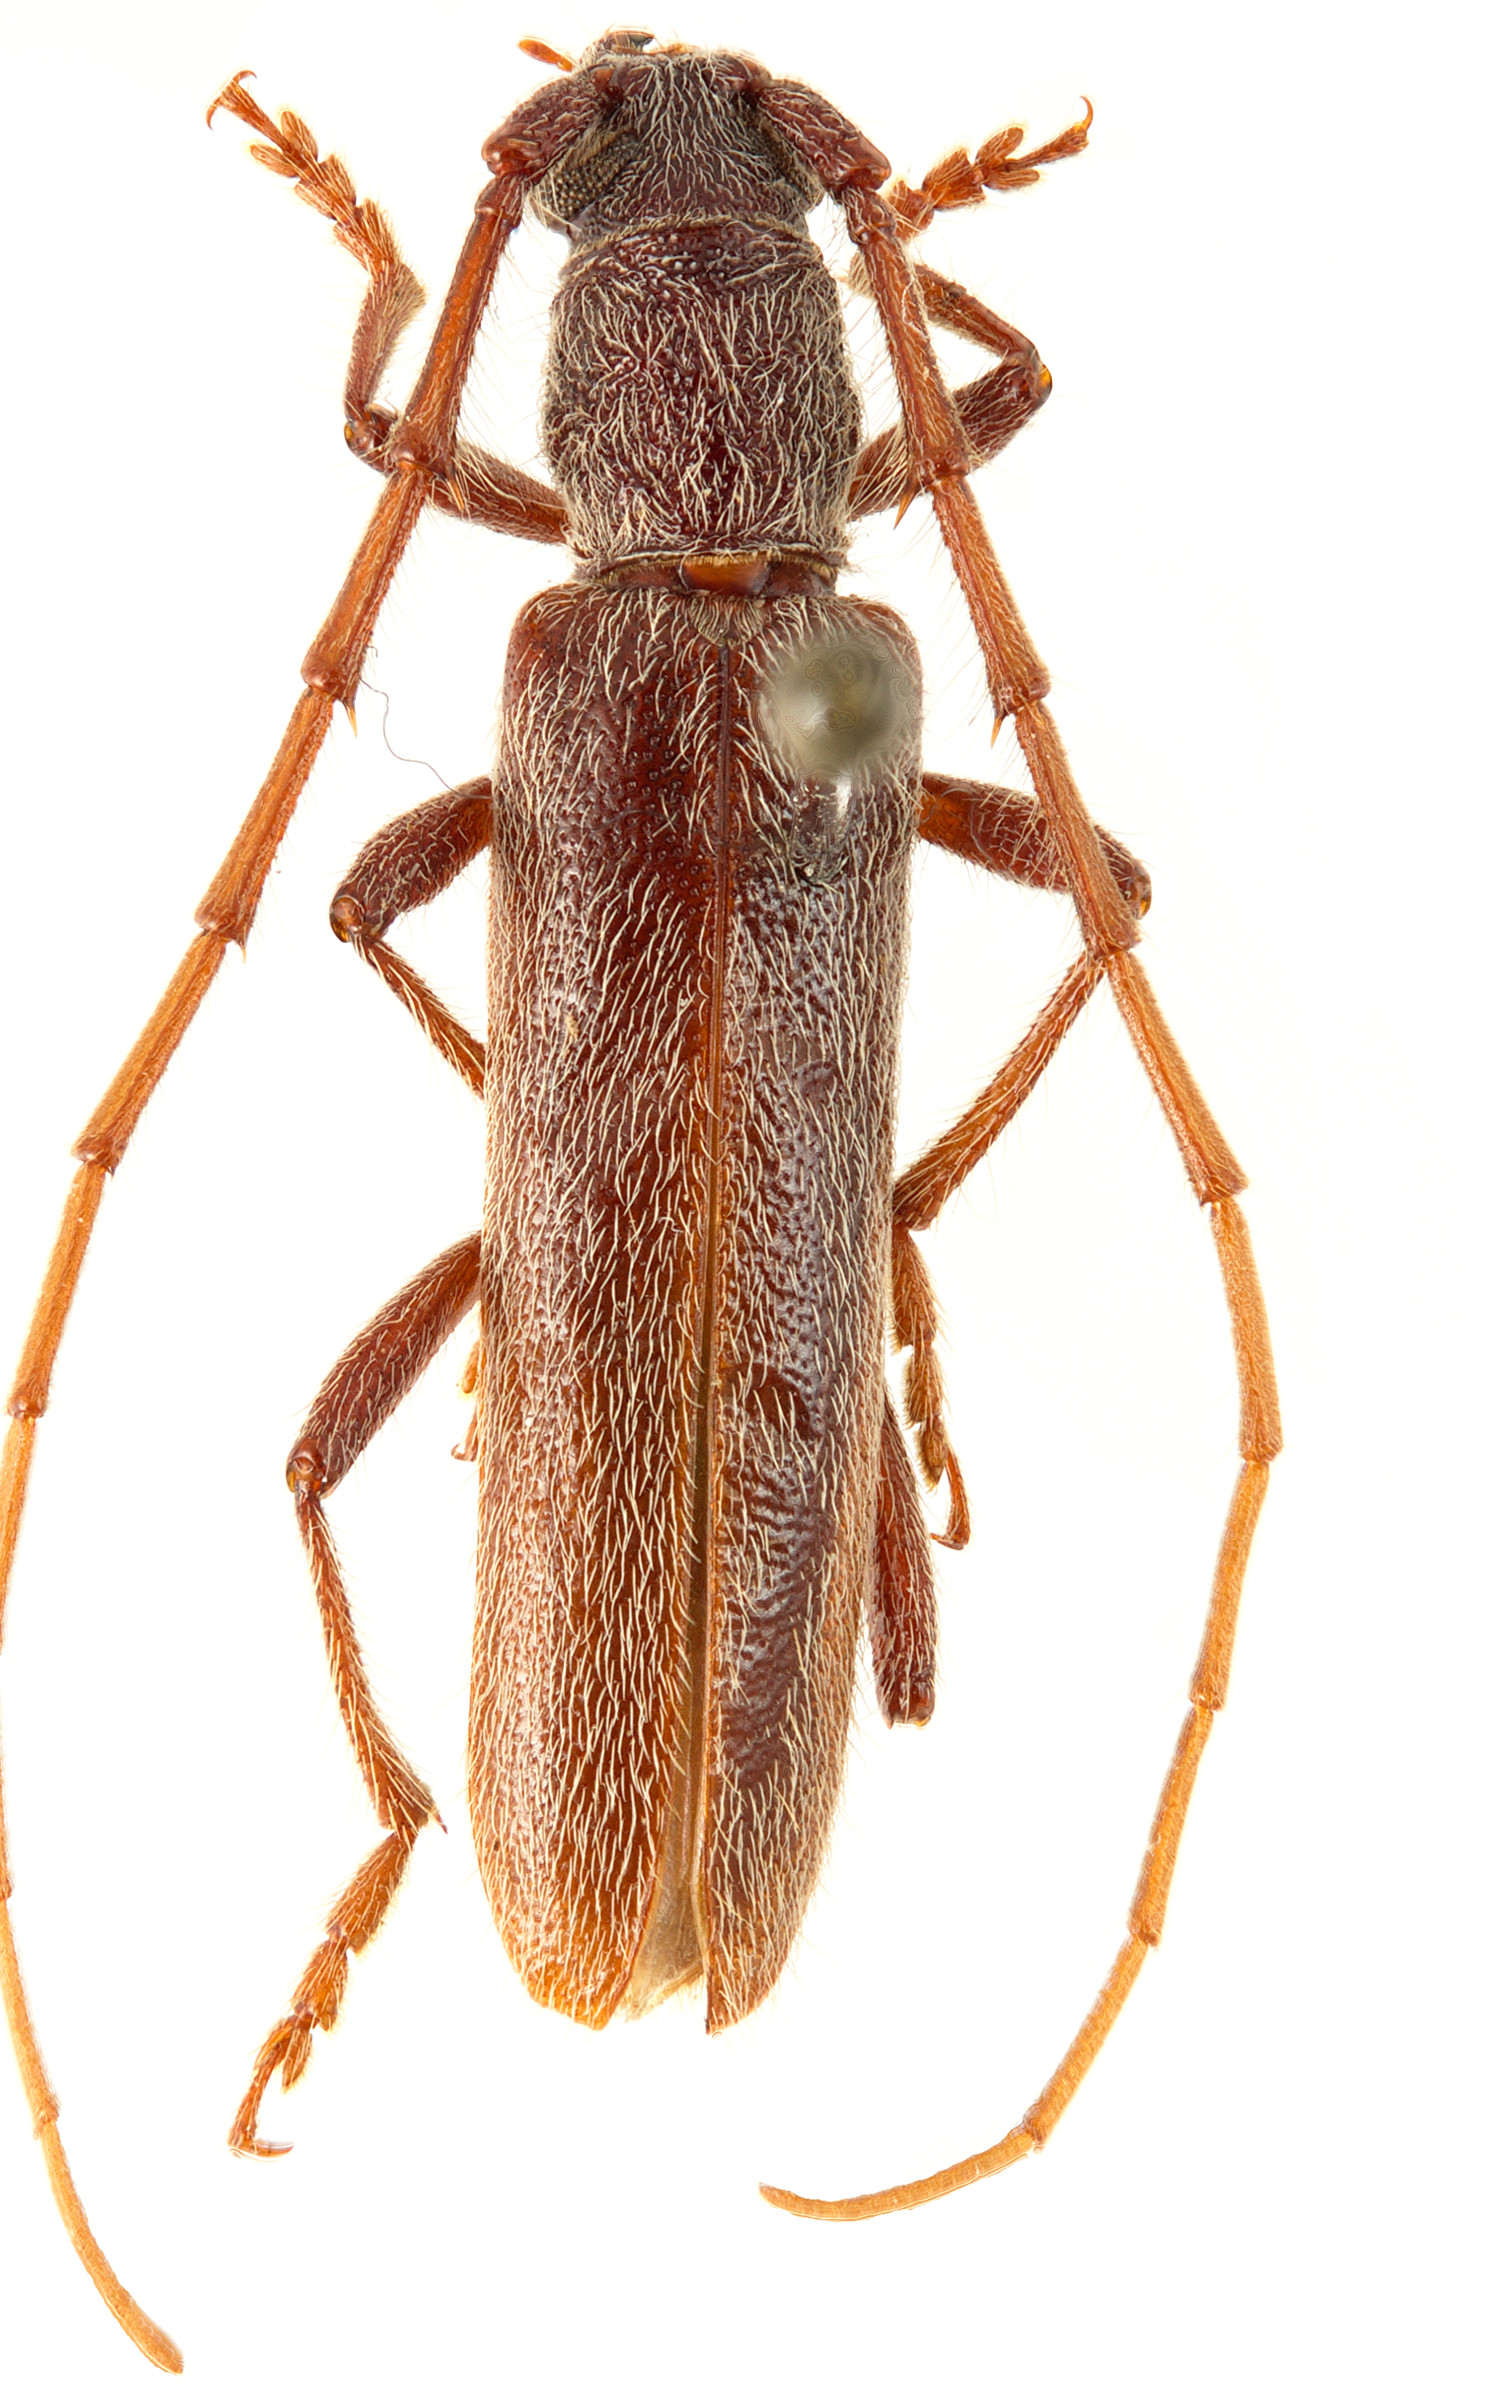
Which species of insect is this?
Aneflomorpha gilana
